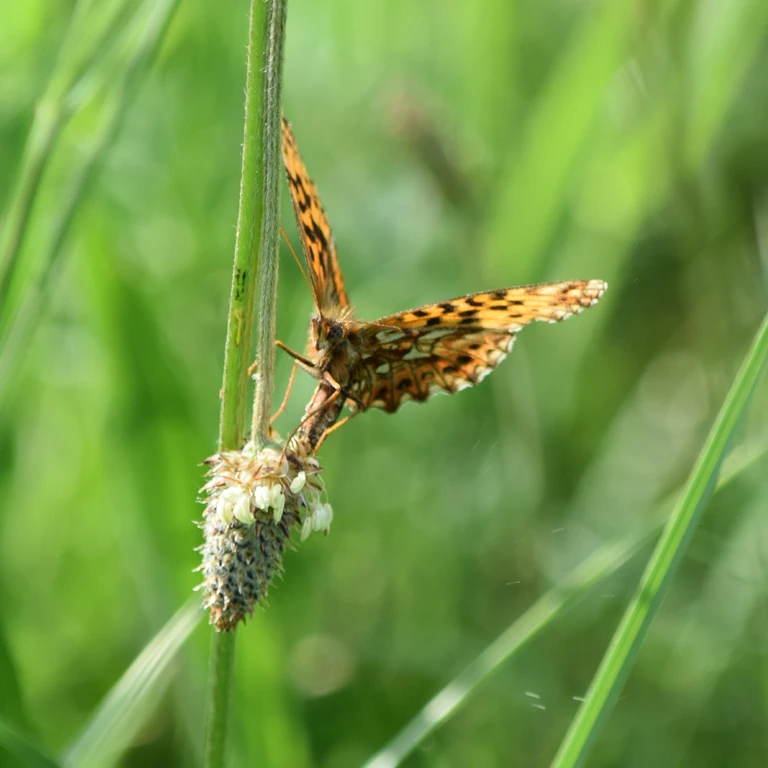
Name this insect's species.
Boloria dia
